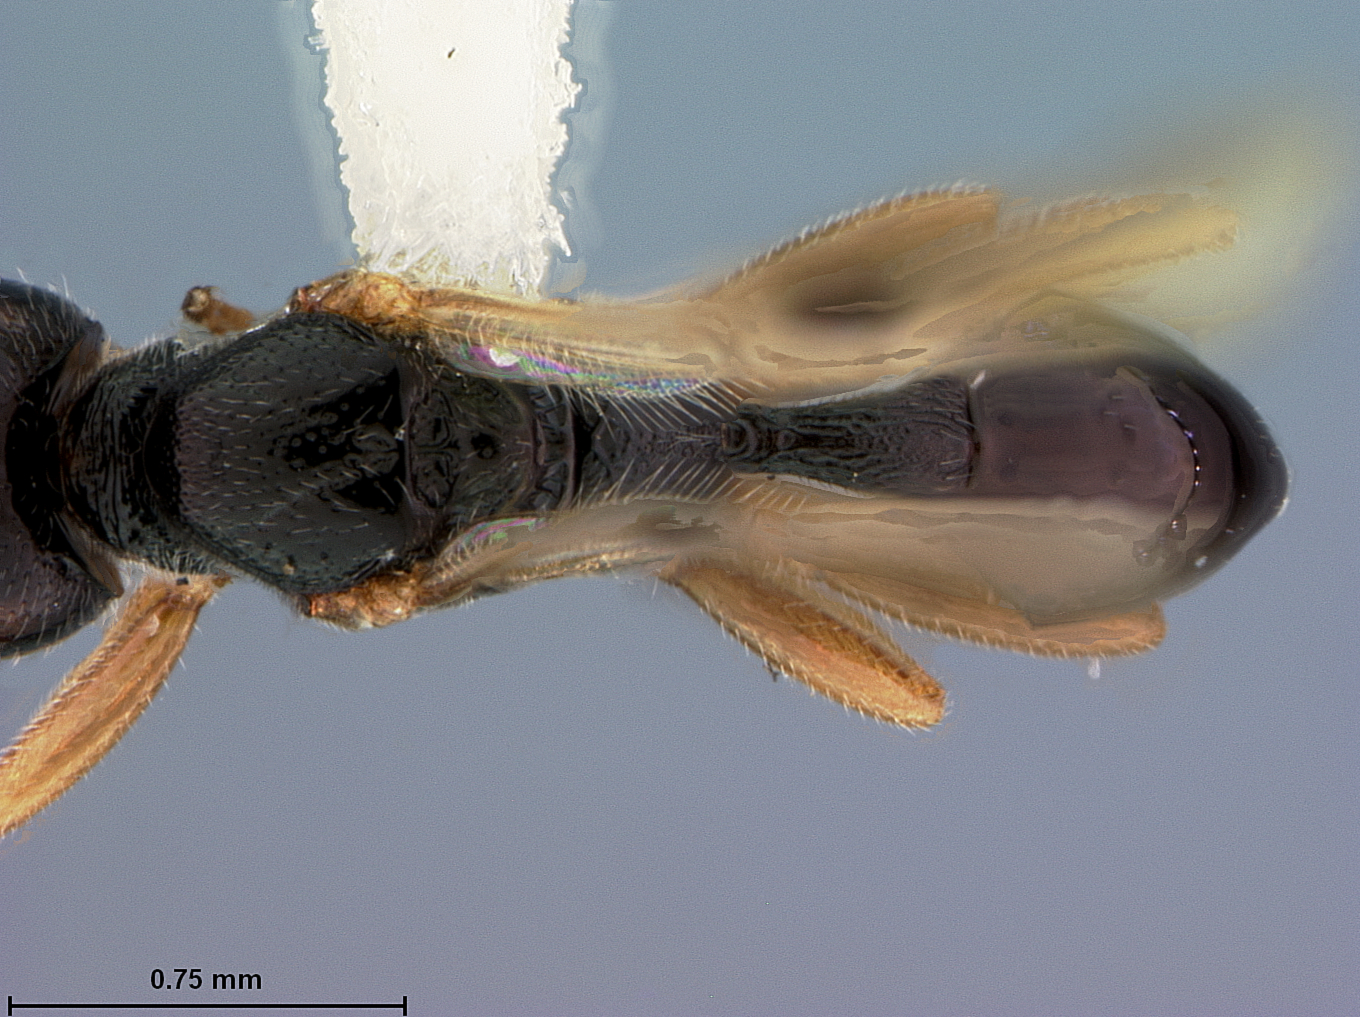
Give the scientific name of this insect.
Peristenus conradi
